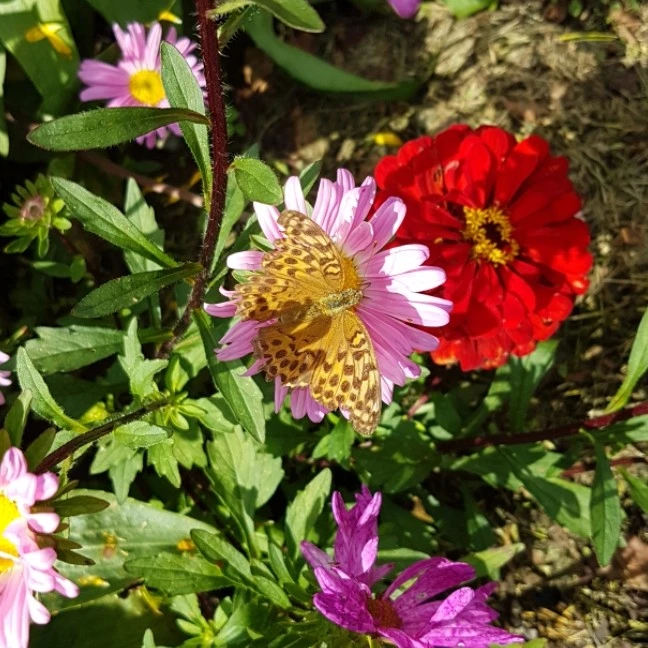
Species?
Argynnis paphia
